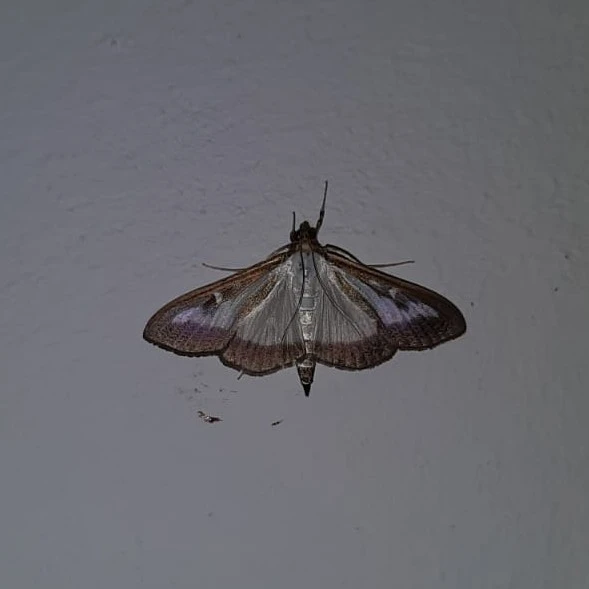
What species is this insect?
Cydalima perspectalis
